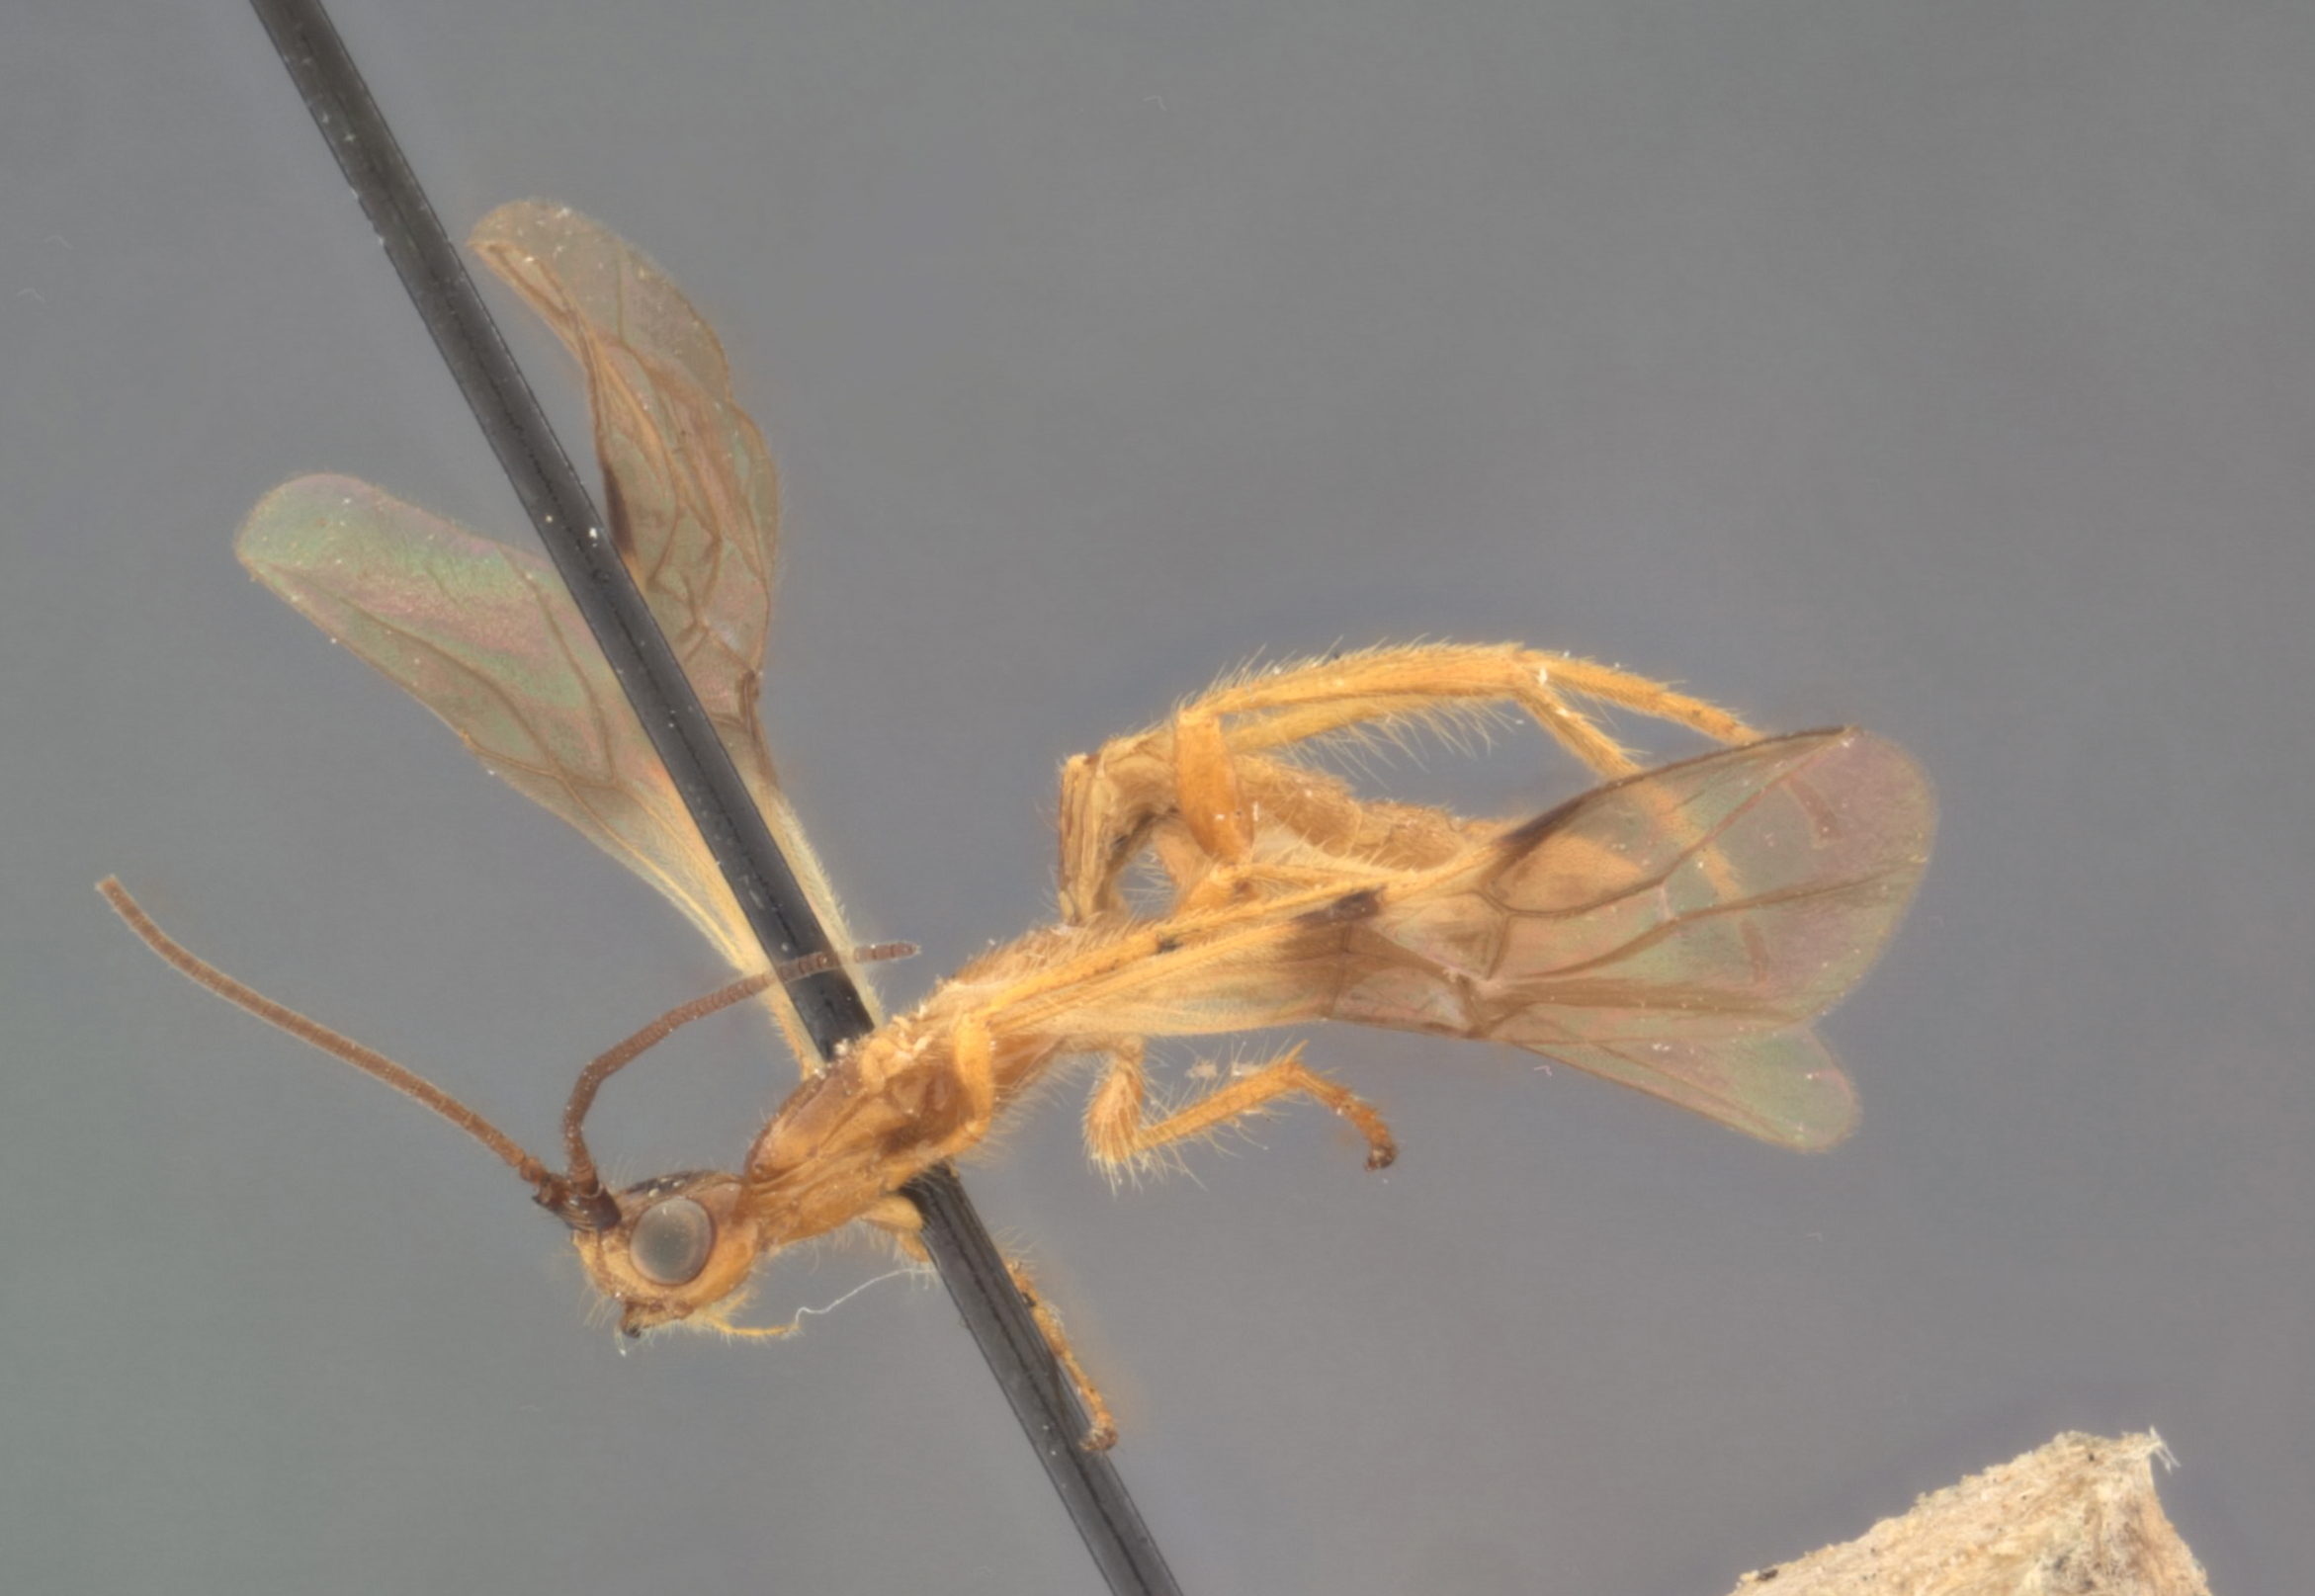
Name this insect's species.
Platybracon javensis
